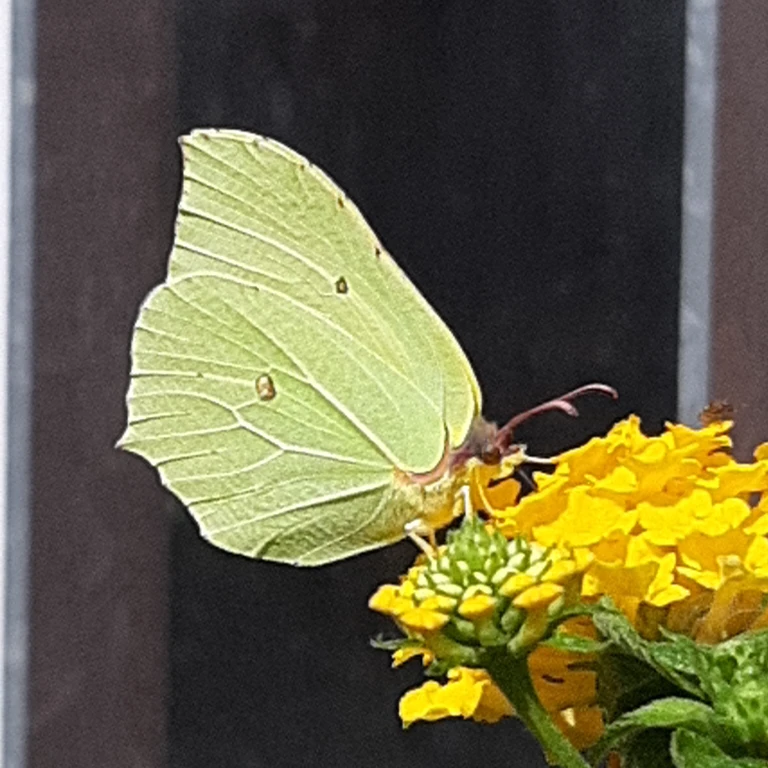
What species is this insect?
Gonepteryx rhamni
